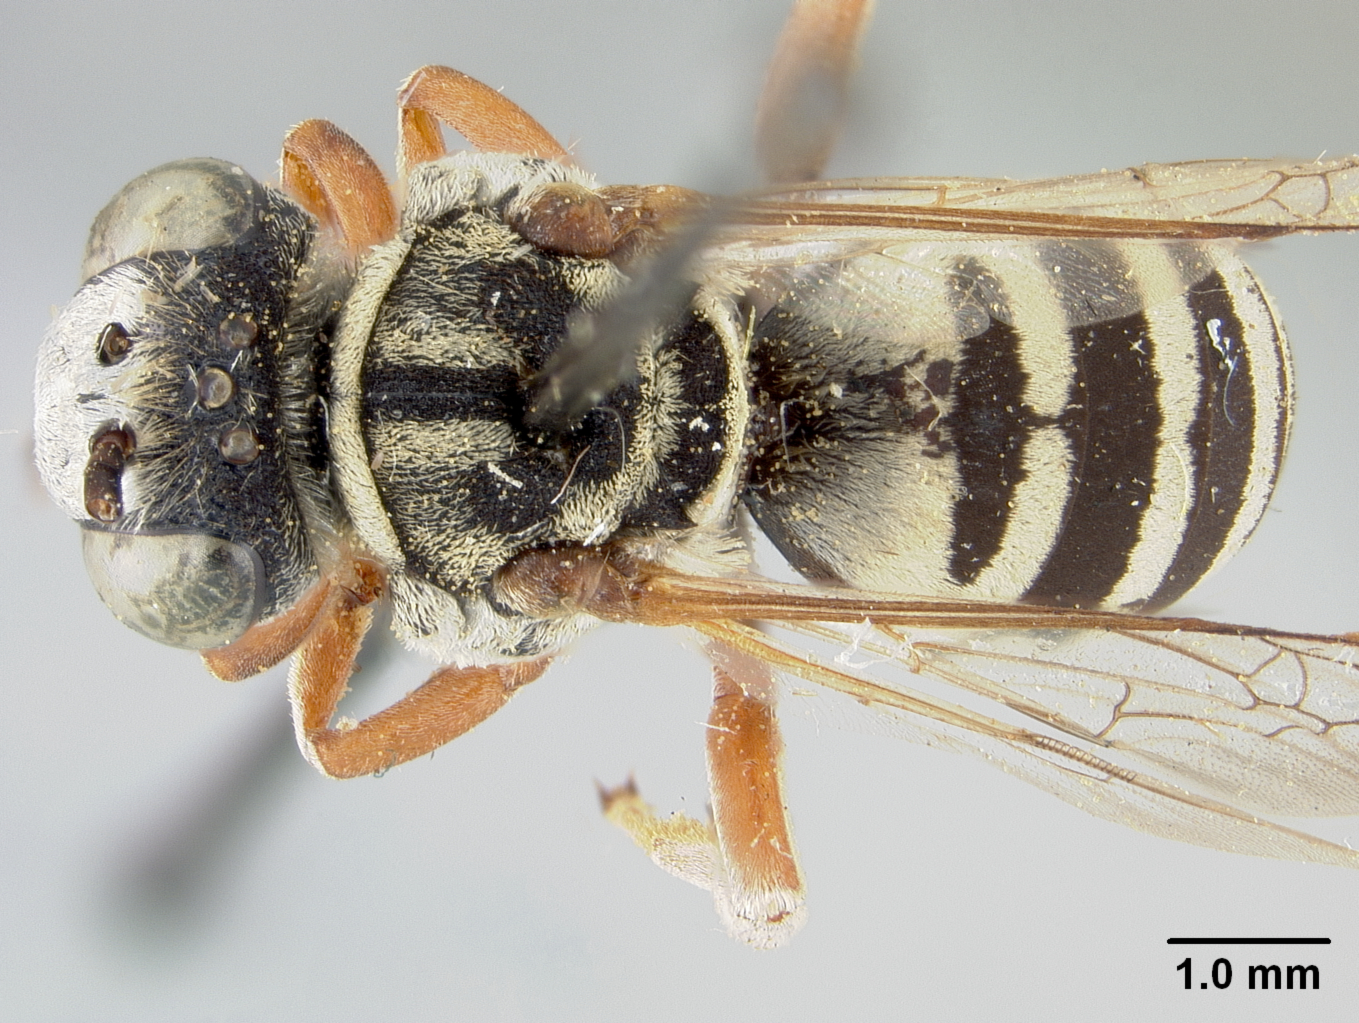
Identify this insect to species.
Triepeolus sandhousae
